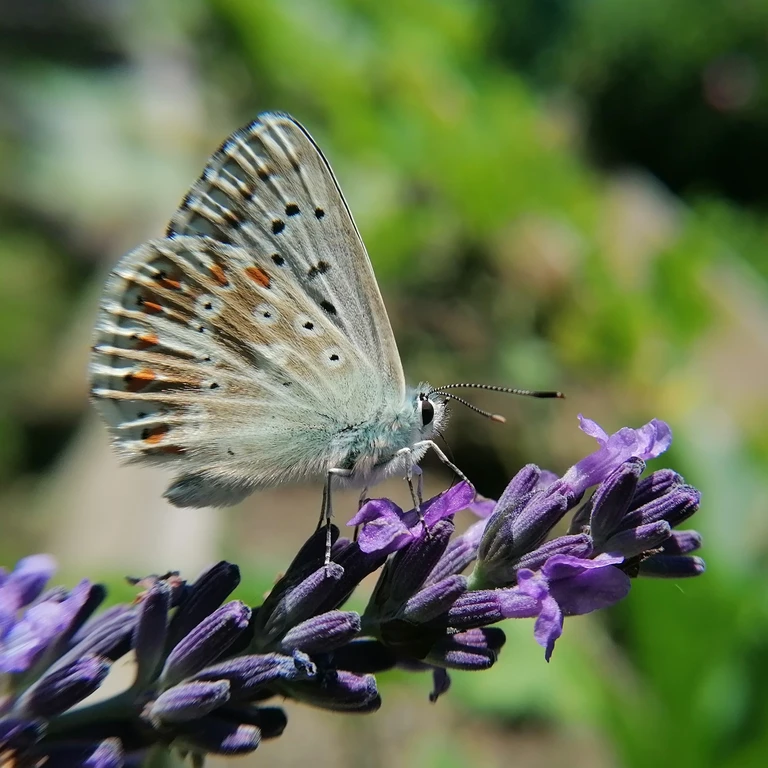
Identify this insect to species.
Lysandra coridon
